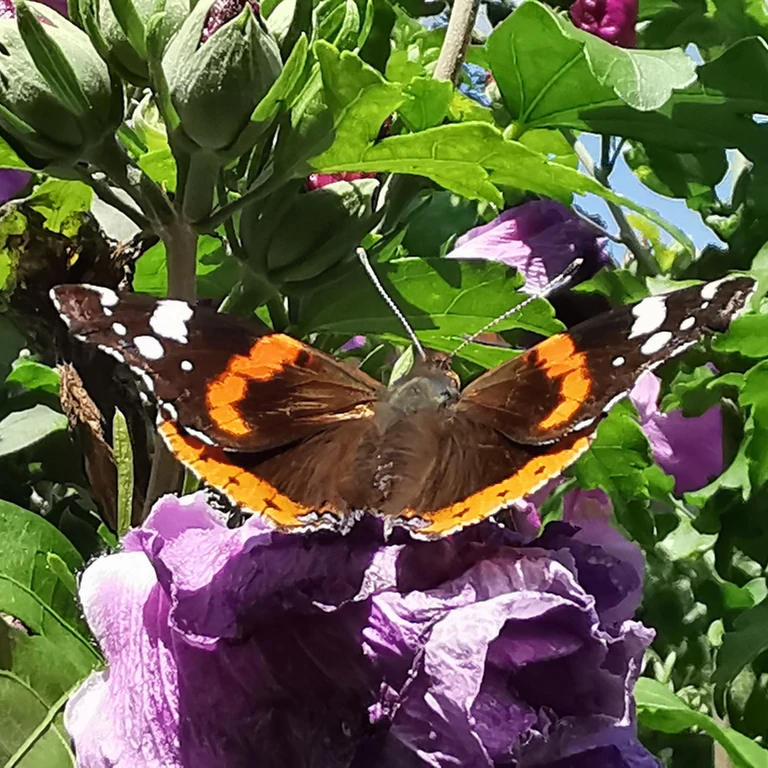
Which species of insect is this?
Vanessa atalanta
